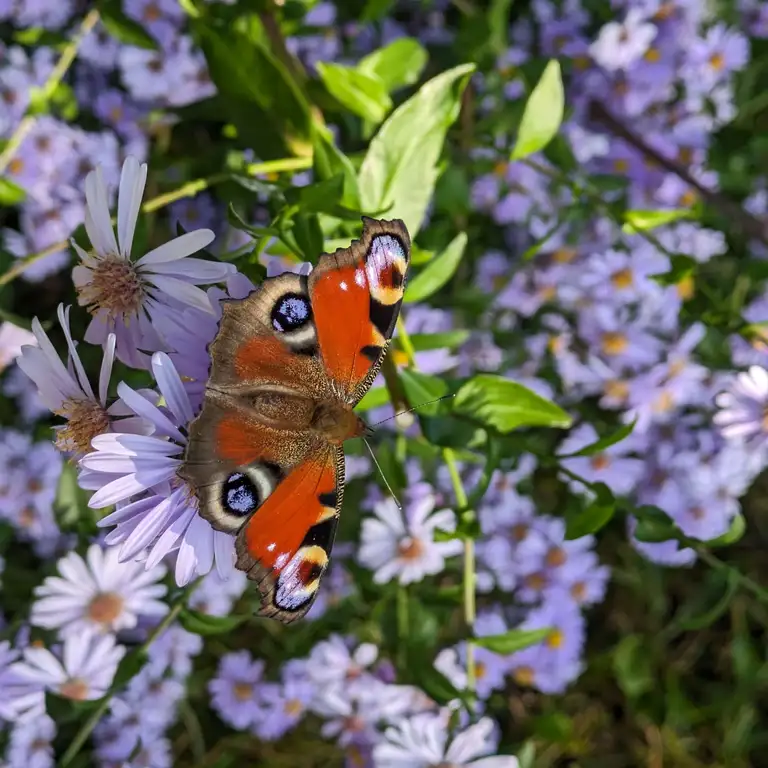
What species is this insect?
Aglais io
